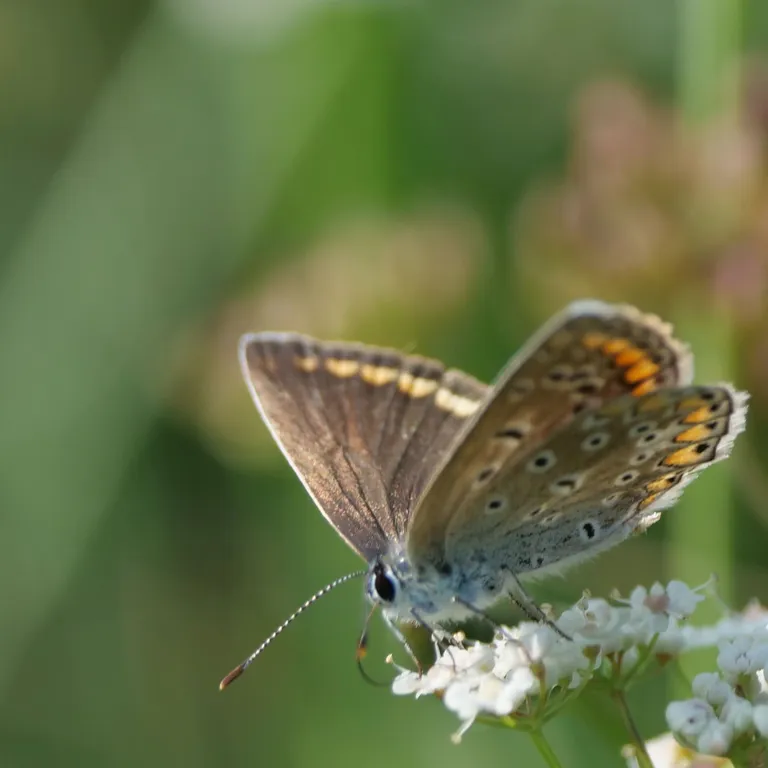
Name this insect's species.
Polyommatus icarus
